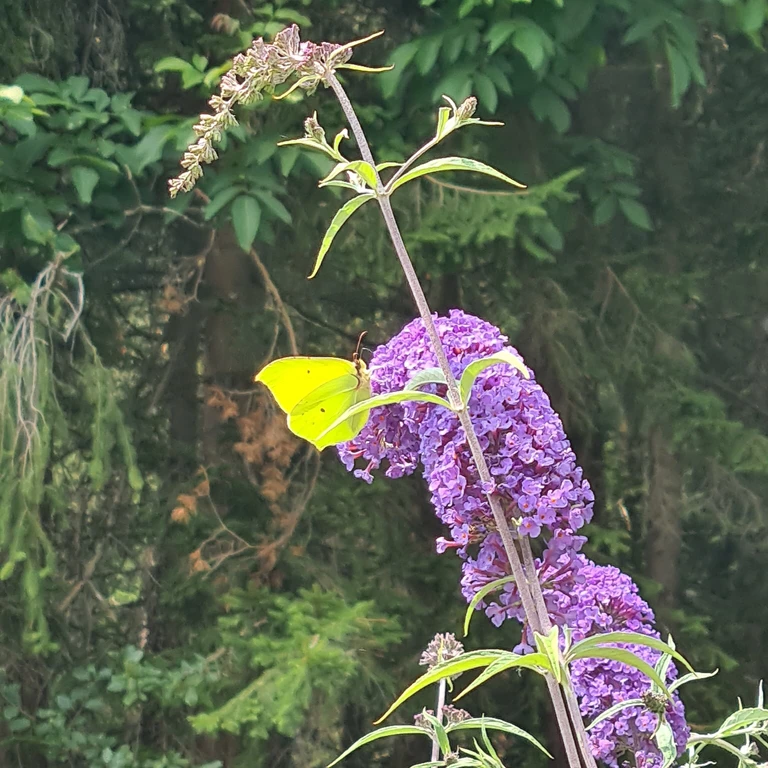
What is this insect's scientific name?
Gonepteryx rhamni
